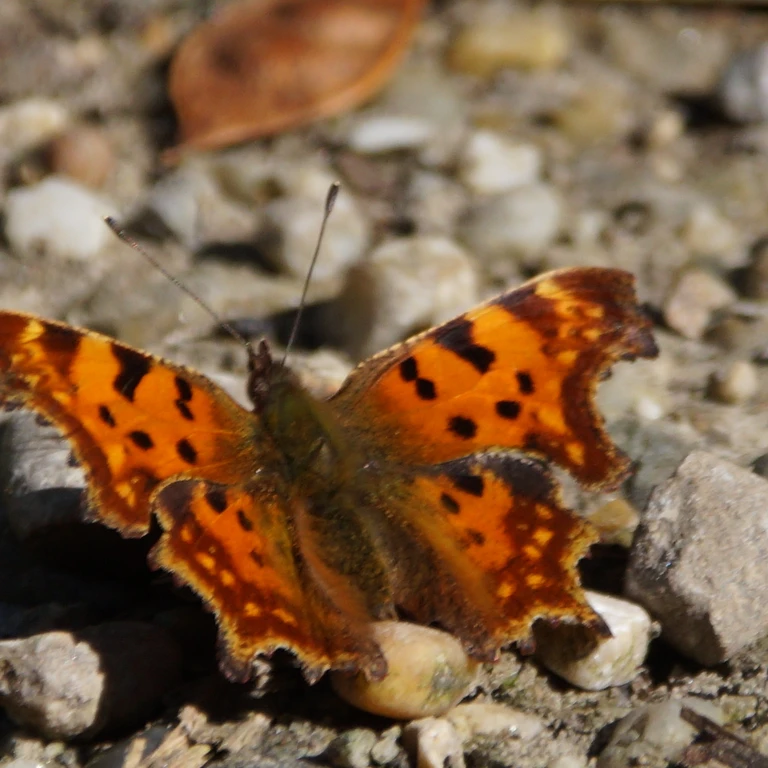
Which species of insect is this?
Polygonia c-album
